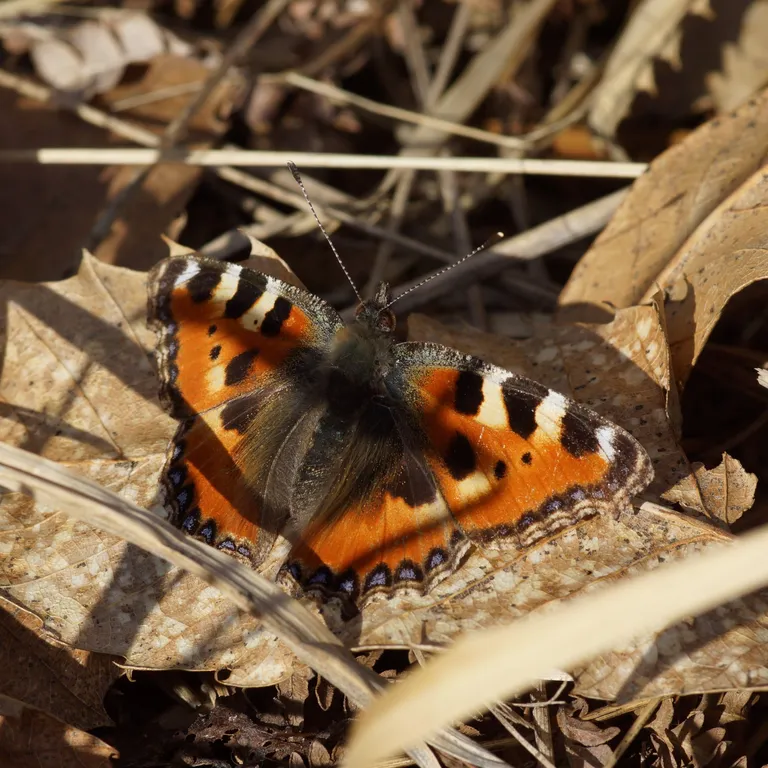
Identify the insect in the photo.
Aglais urticae
